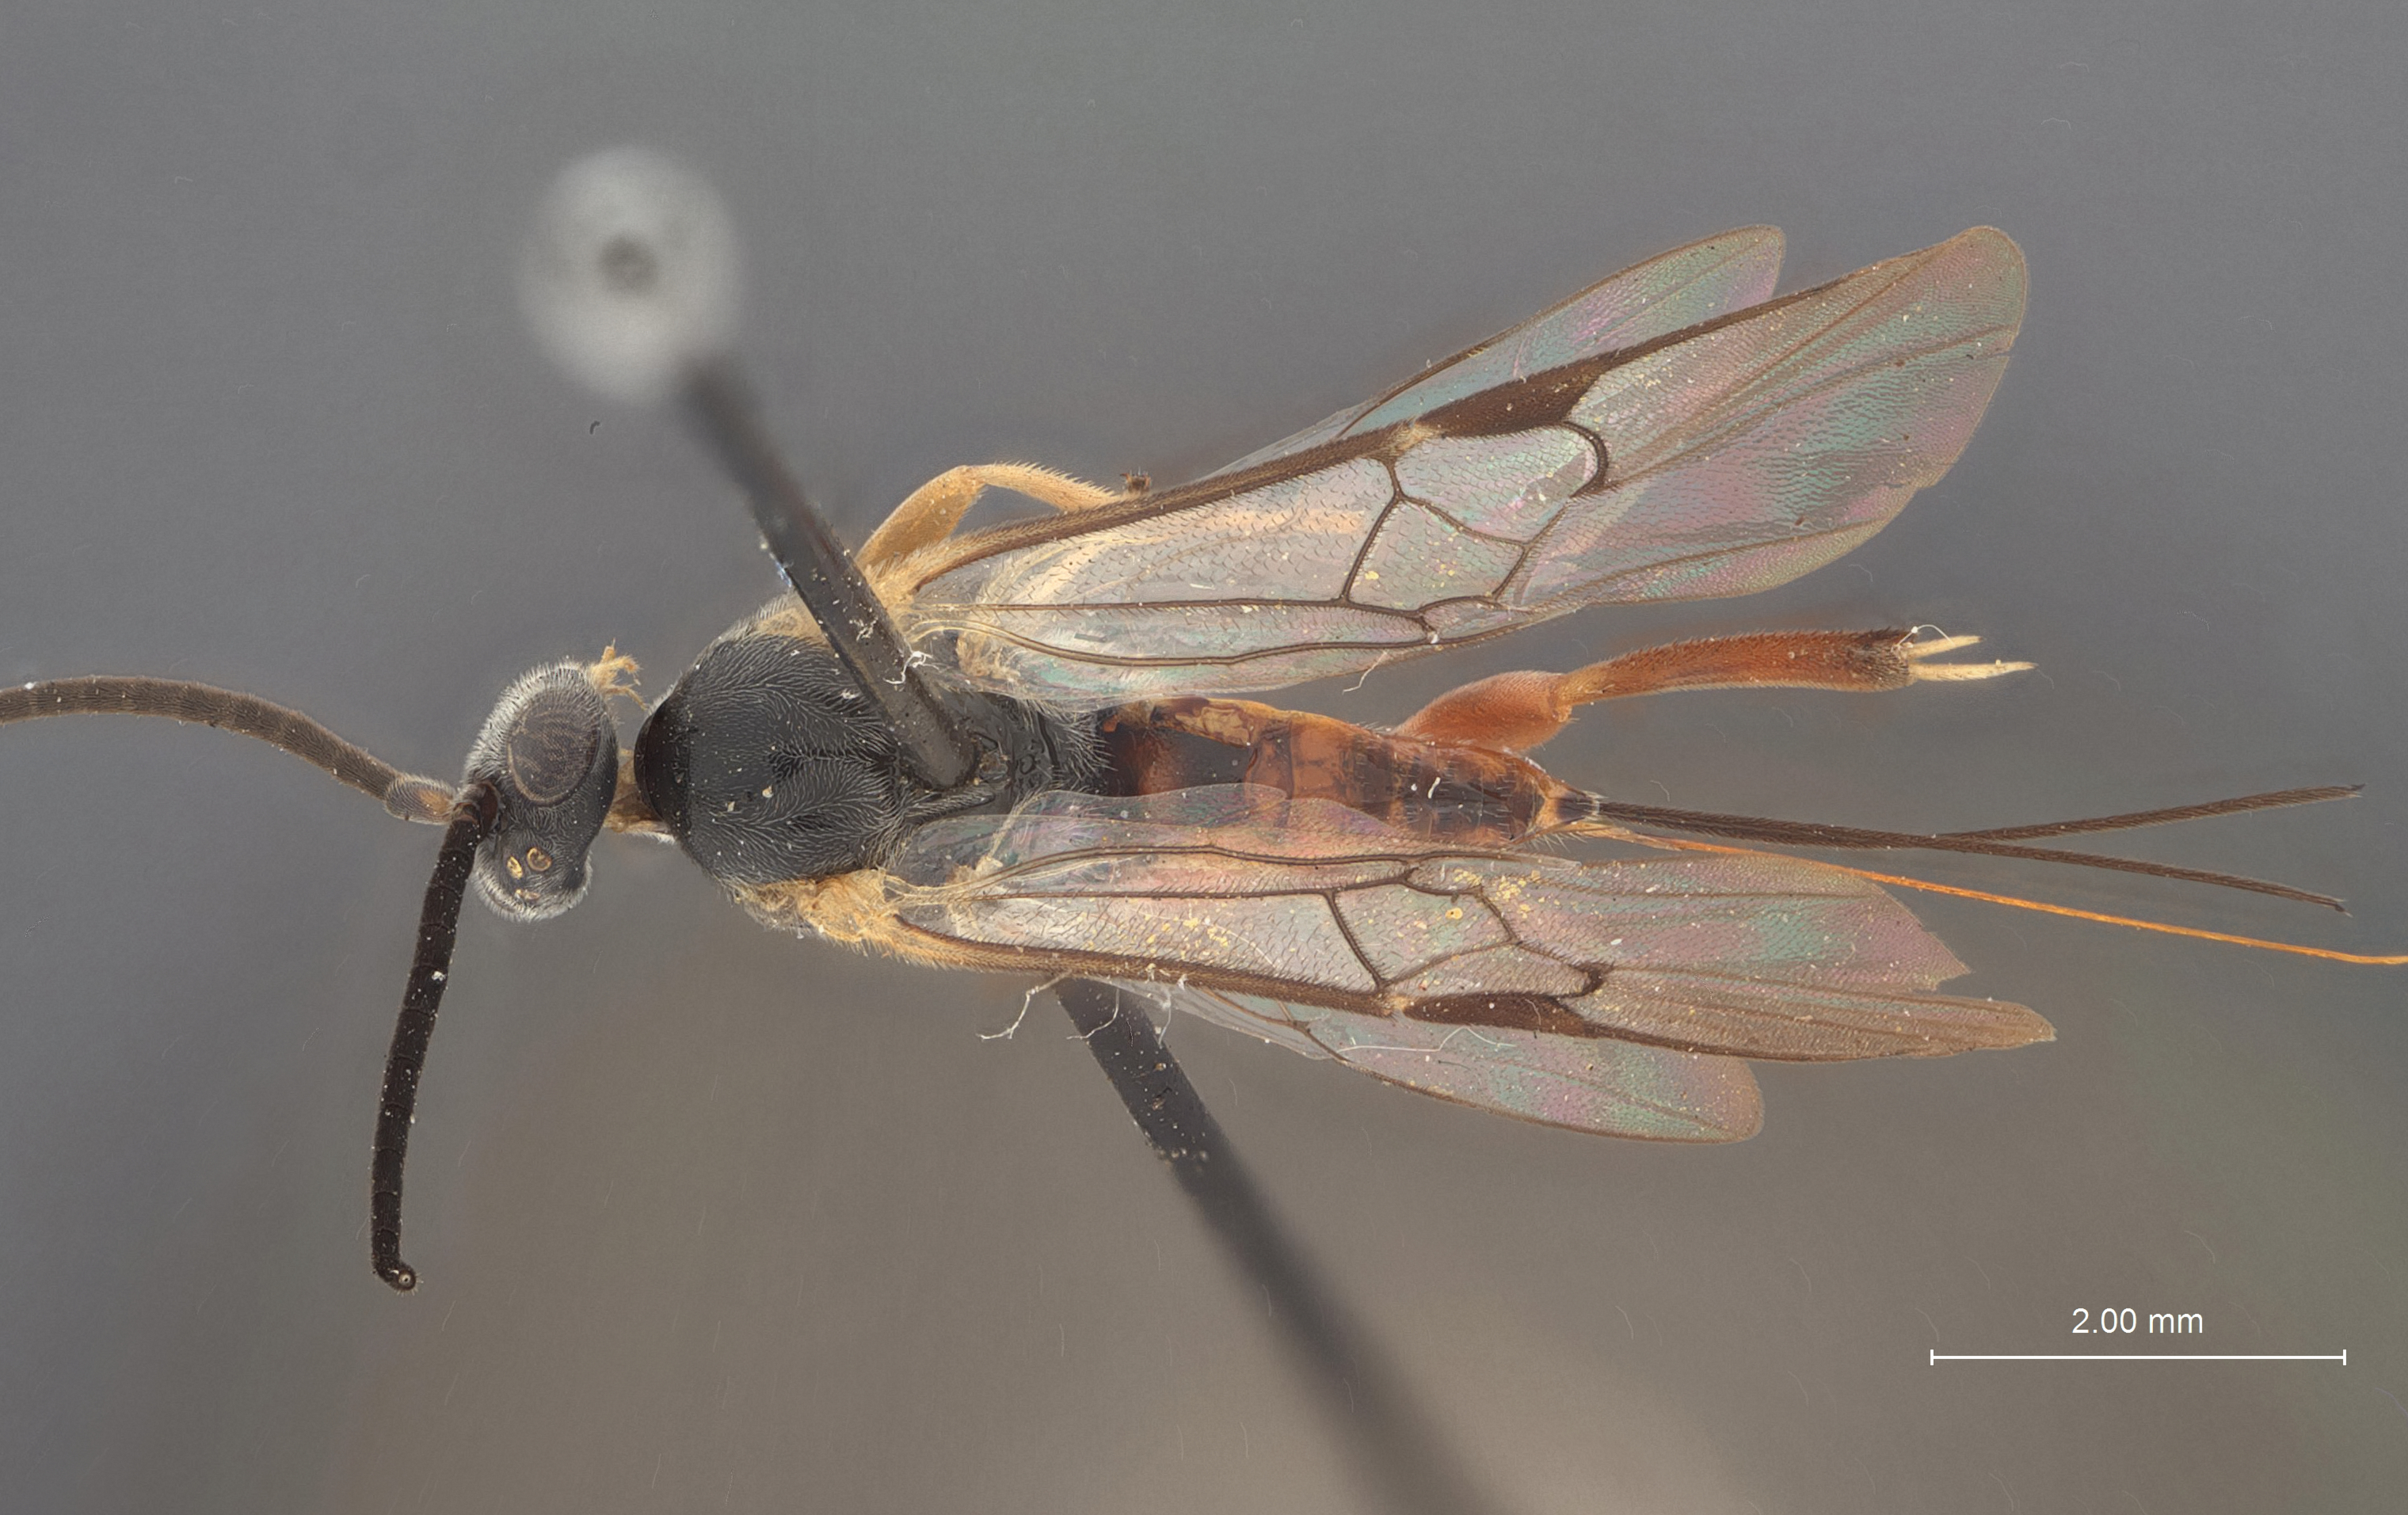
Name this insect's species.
Promicrogaster munda
